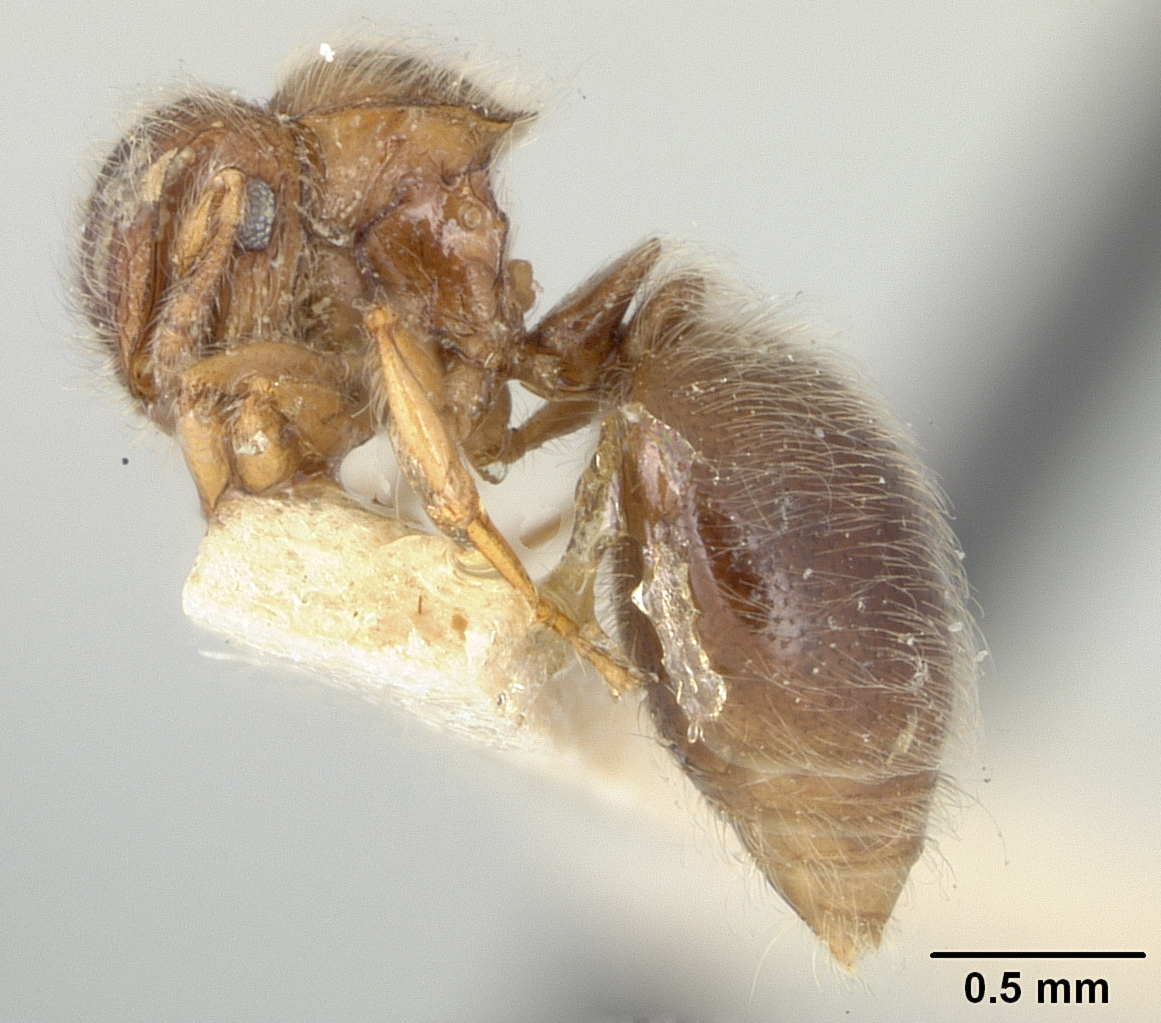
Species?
Meranoplus nanus
